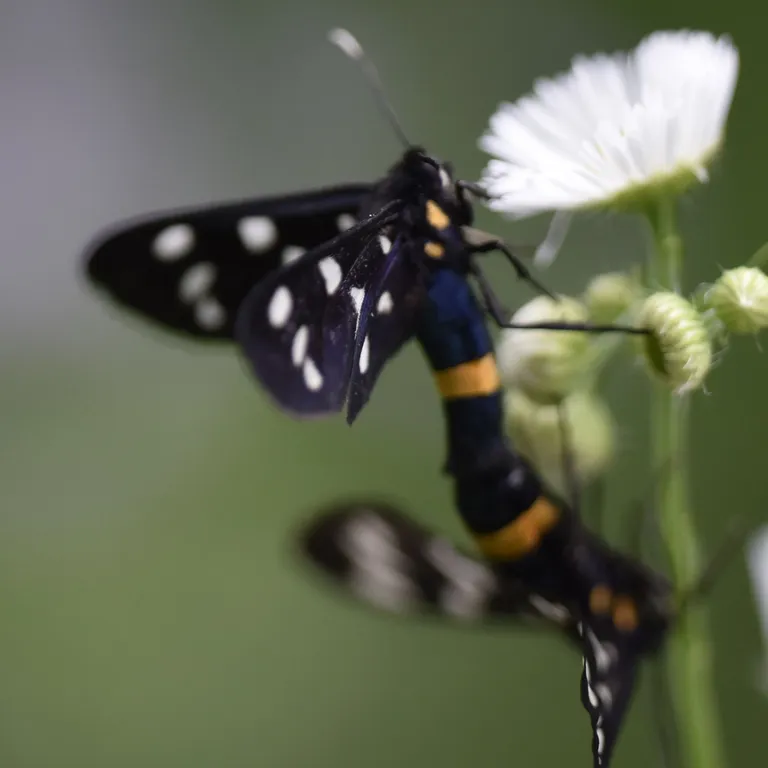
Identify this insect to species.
Amata phegea
